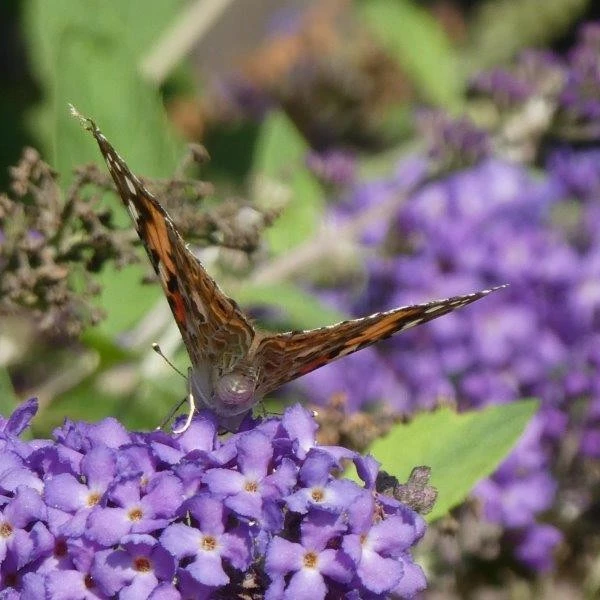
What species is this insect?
Vanessa cardui
